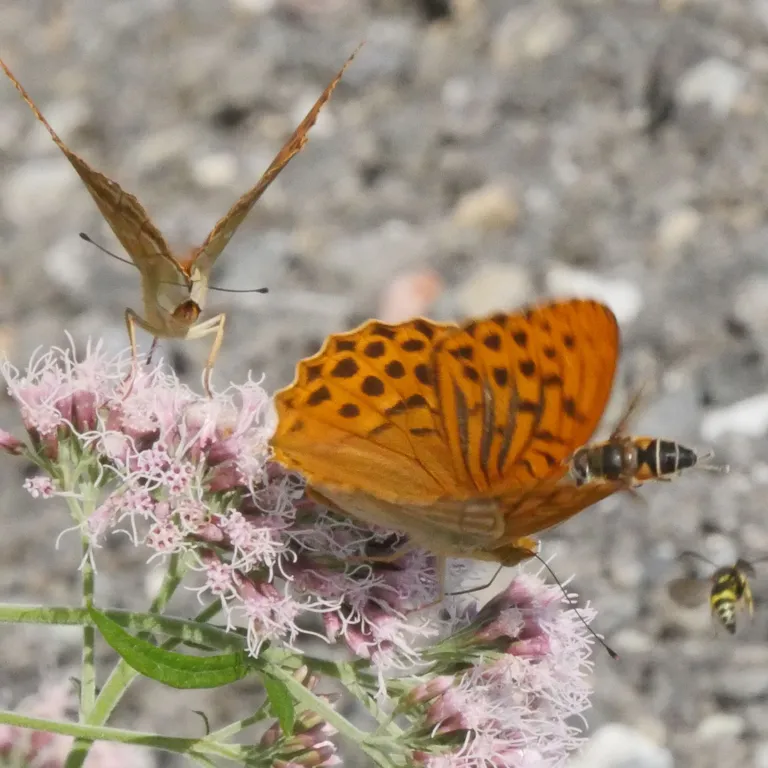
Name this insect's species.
Argynnis paphia
